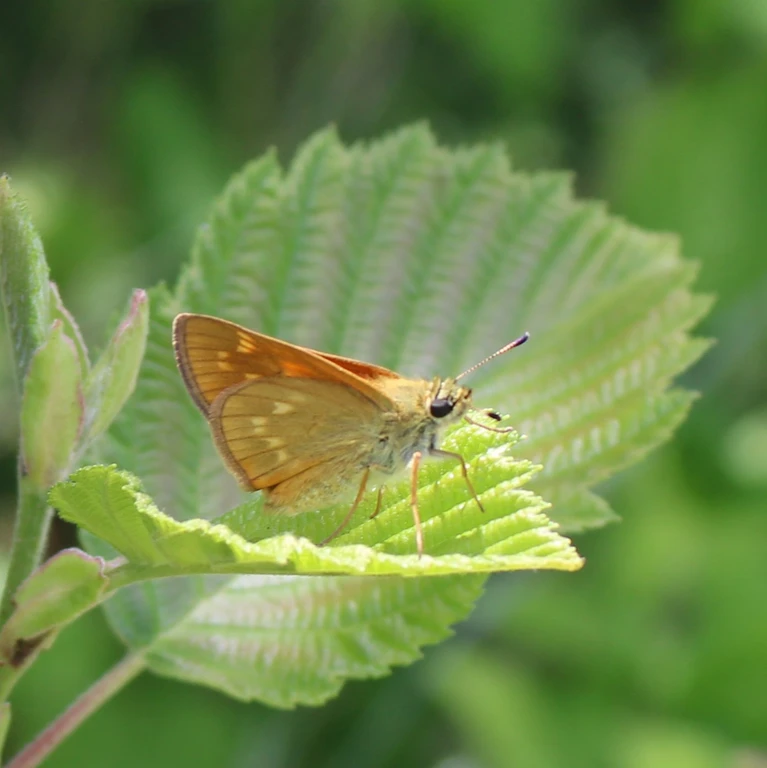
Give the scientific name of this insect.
Ochlodes sylvanus (also Ochlodes venata)
